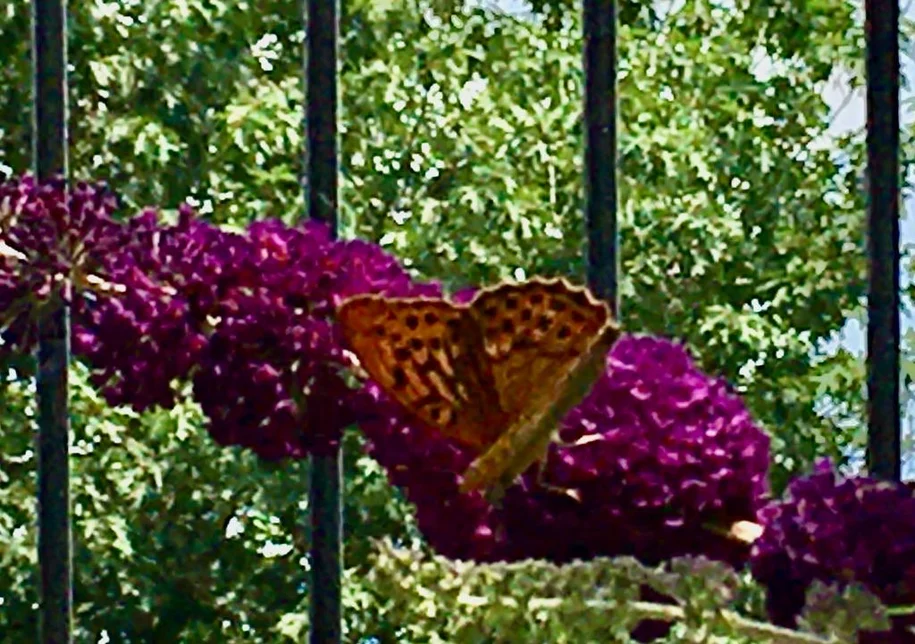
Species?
Argynnis paphia
